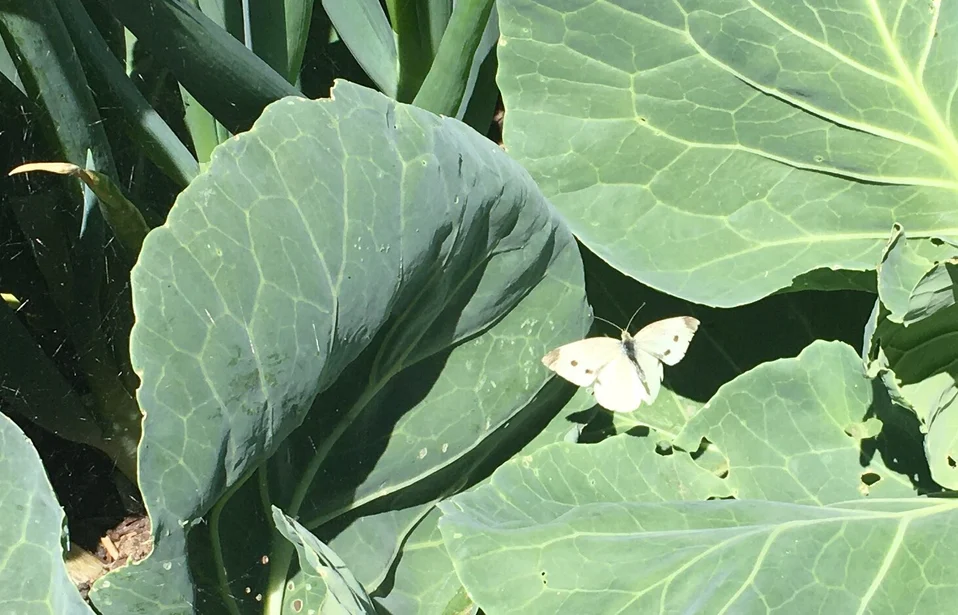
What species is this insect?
Pieris rapae
